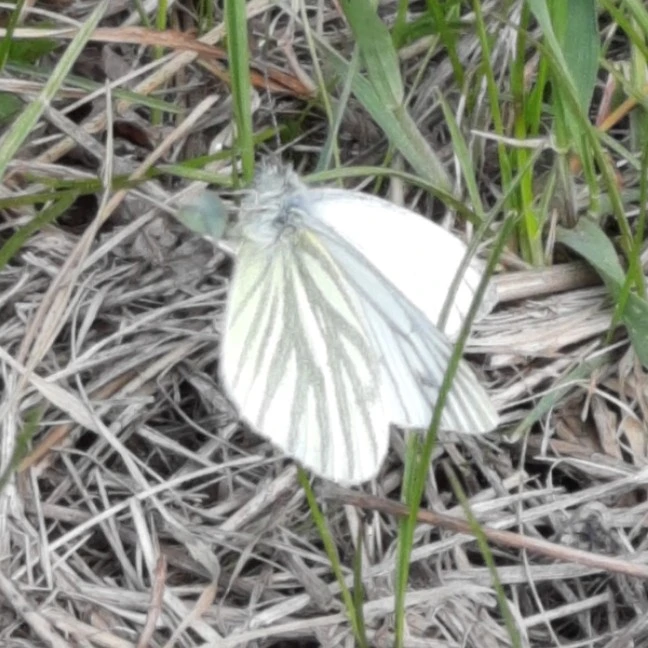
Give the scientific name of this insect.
Pieris napi
